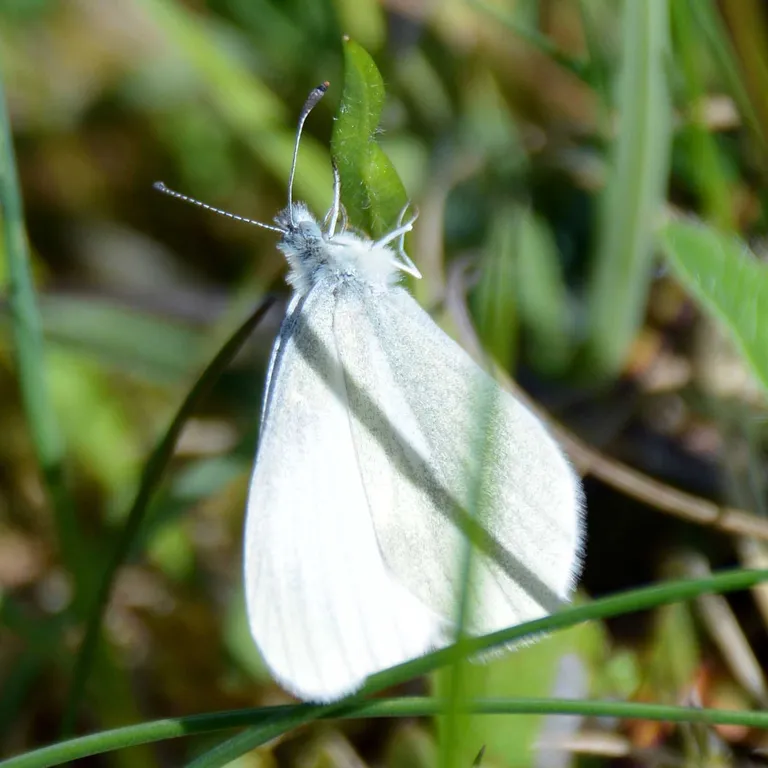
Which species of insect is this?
Leptidea sinapis/juvernica
